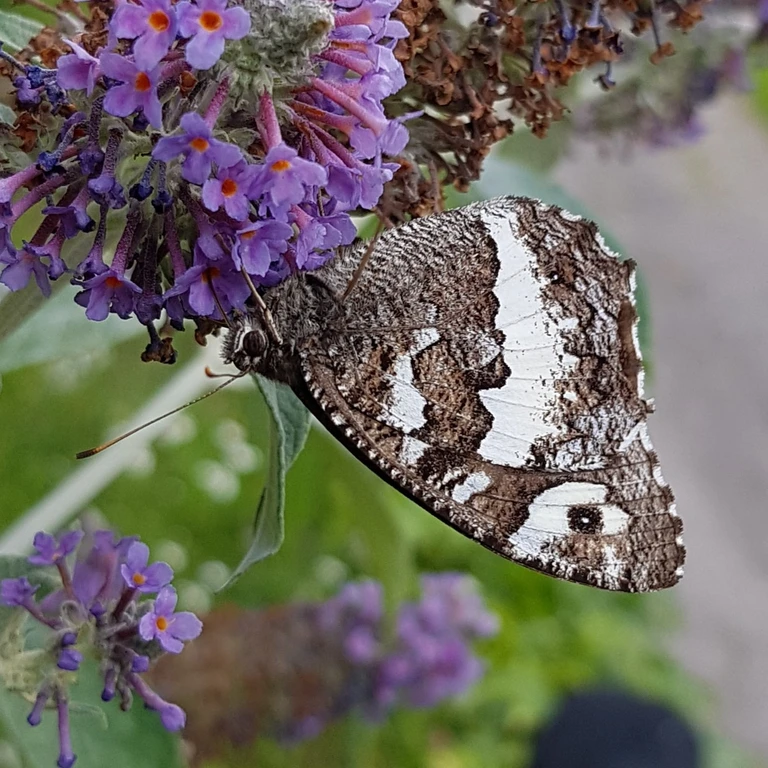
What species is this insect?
Brintesia circe
